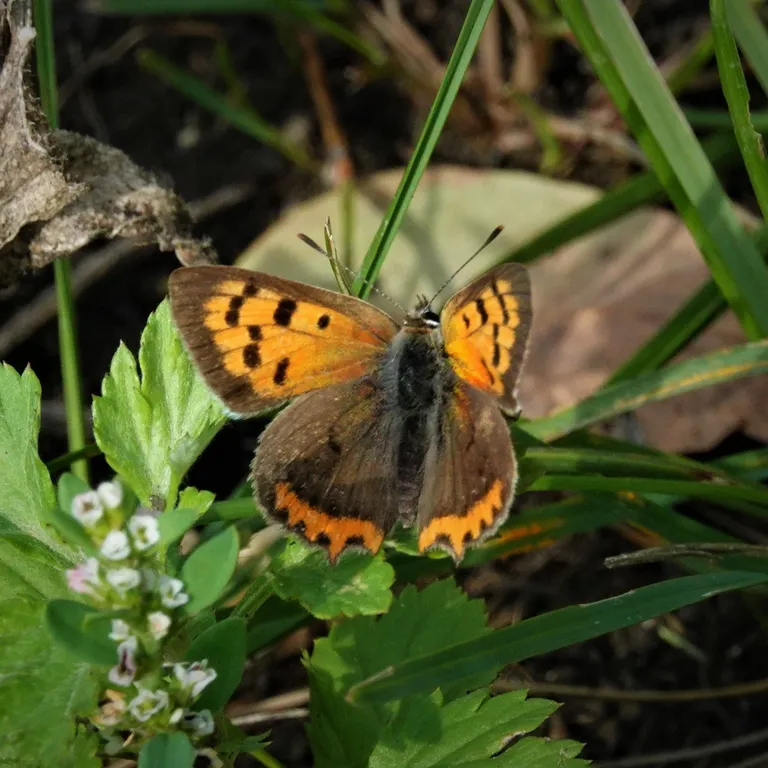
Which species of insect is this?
Lycaena phlaeas
